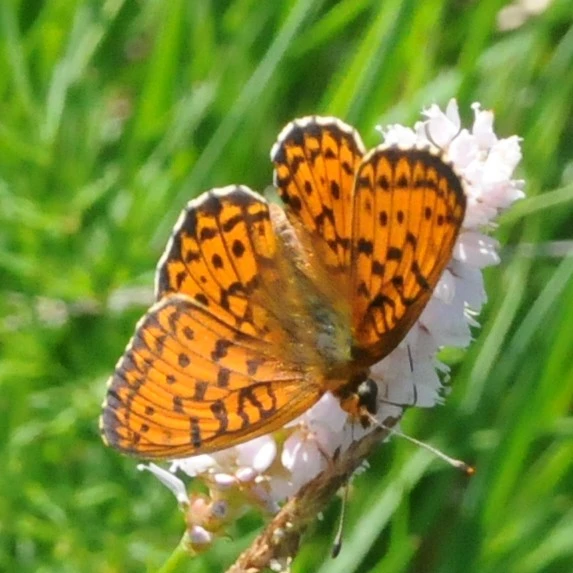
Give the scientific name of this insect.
Brenthis ino
